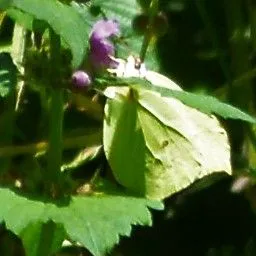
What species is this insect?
Gonepteryx rhamni
